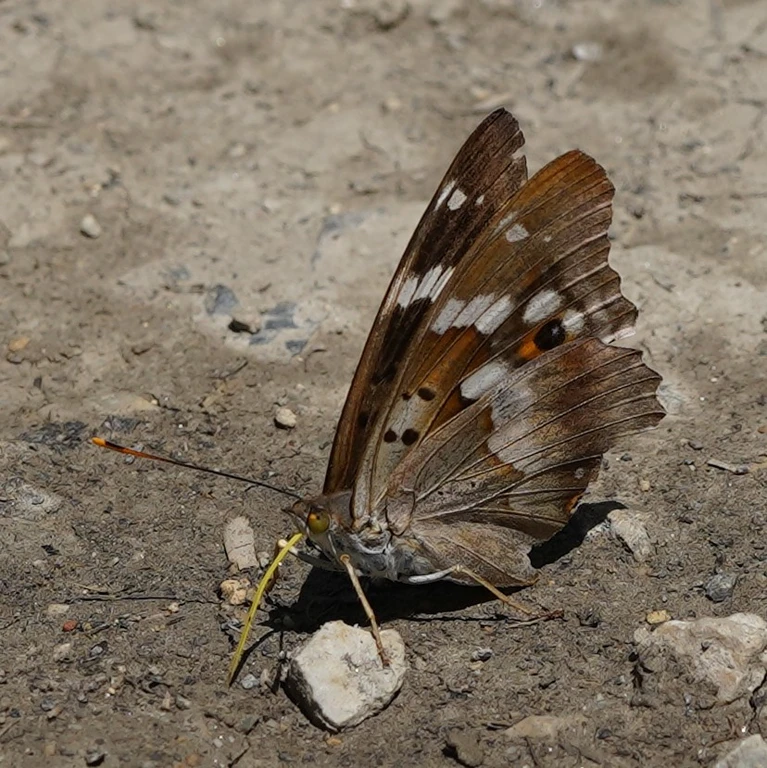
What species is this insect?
Apatura ilia
